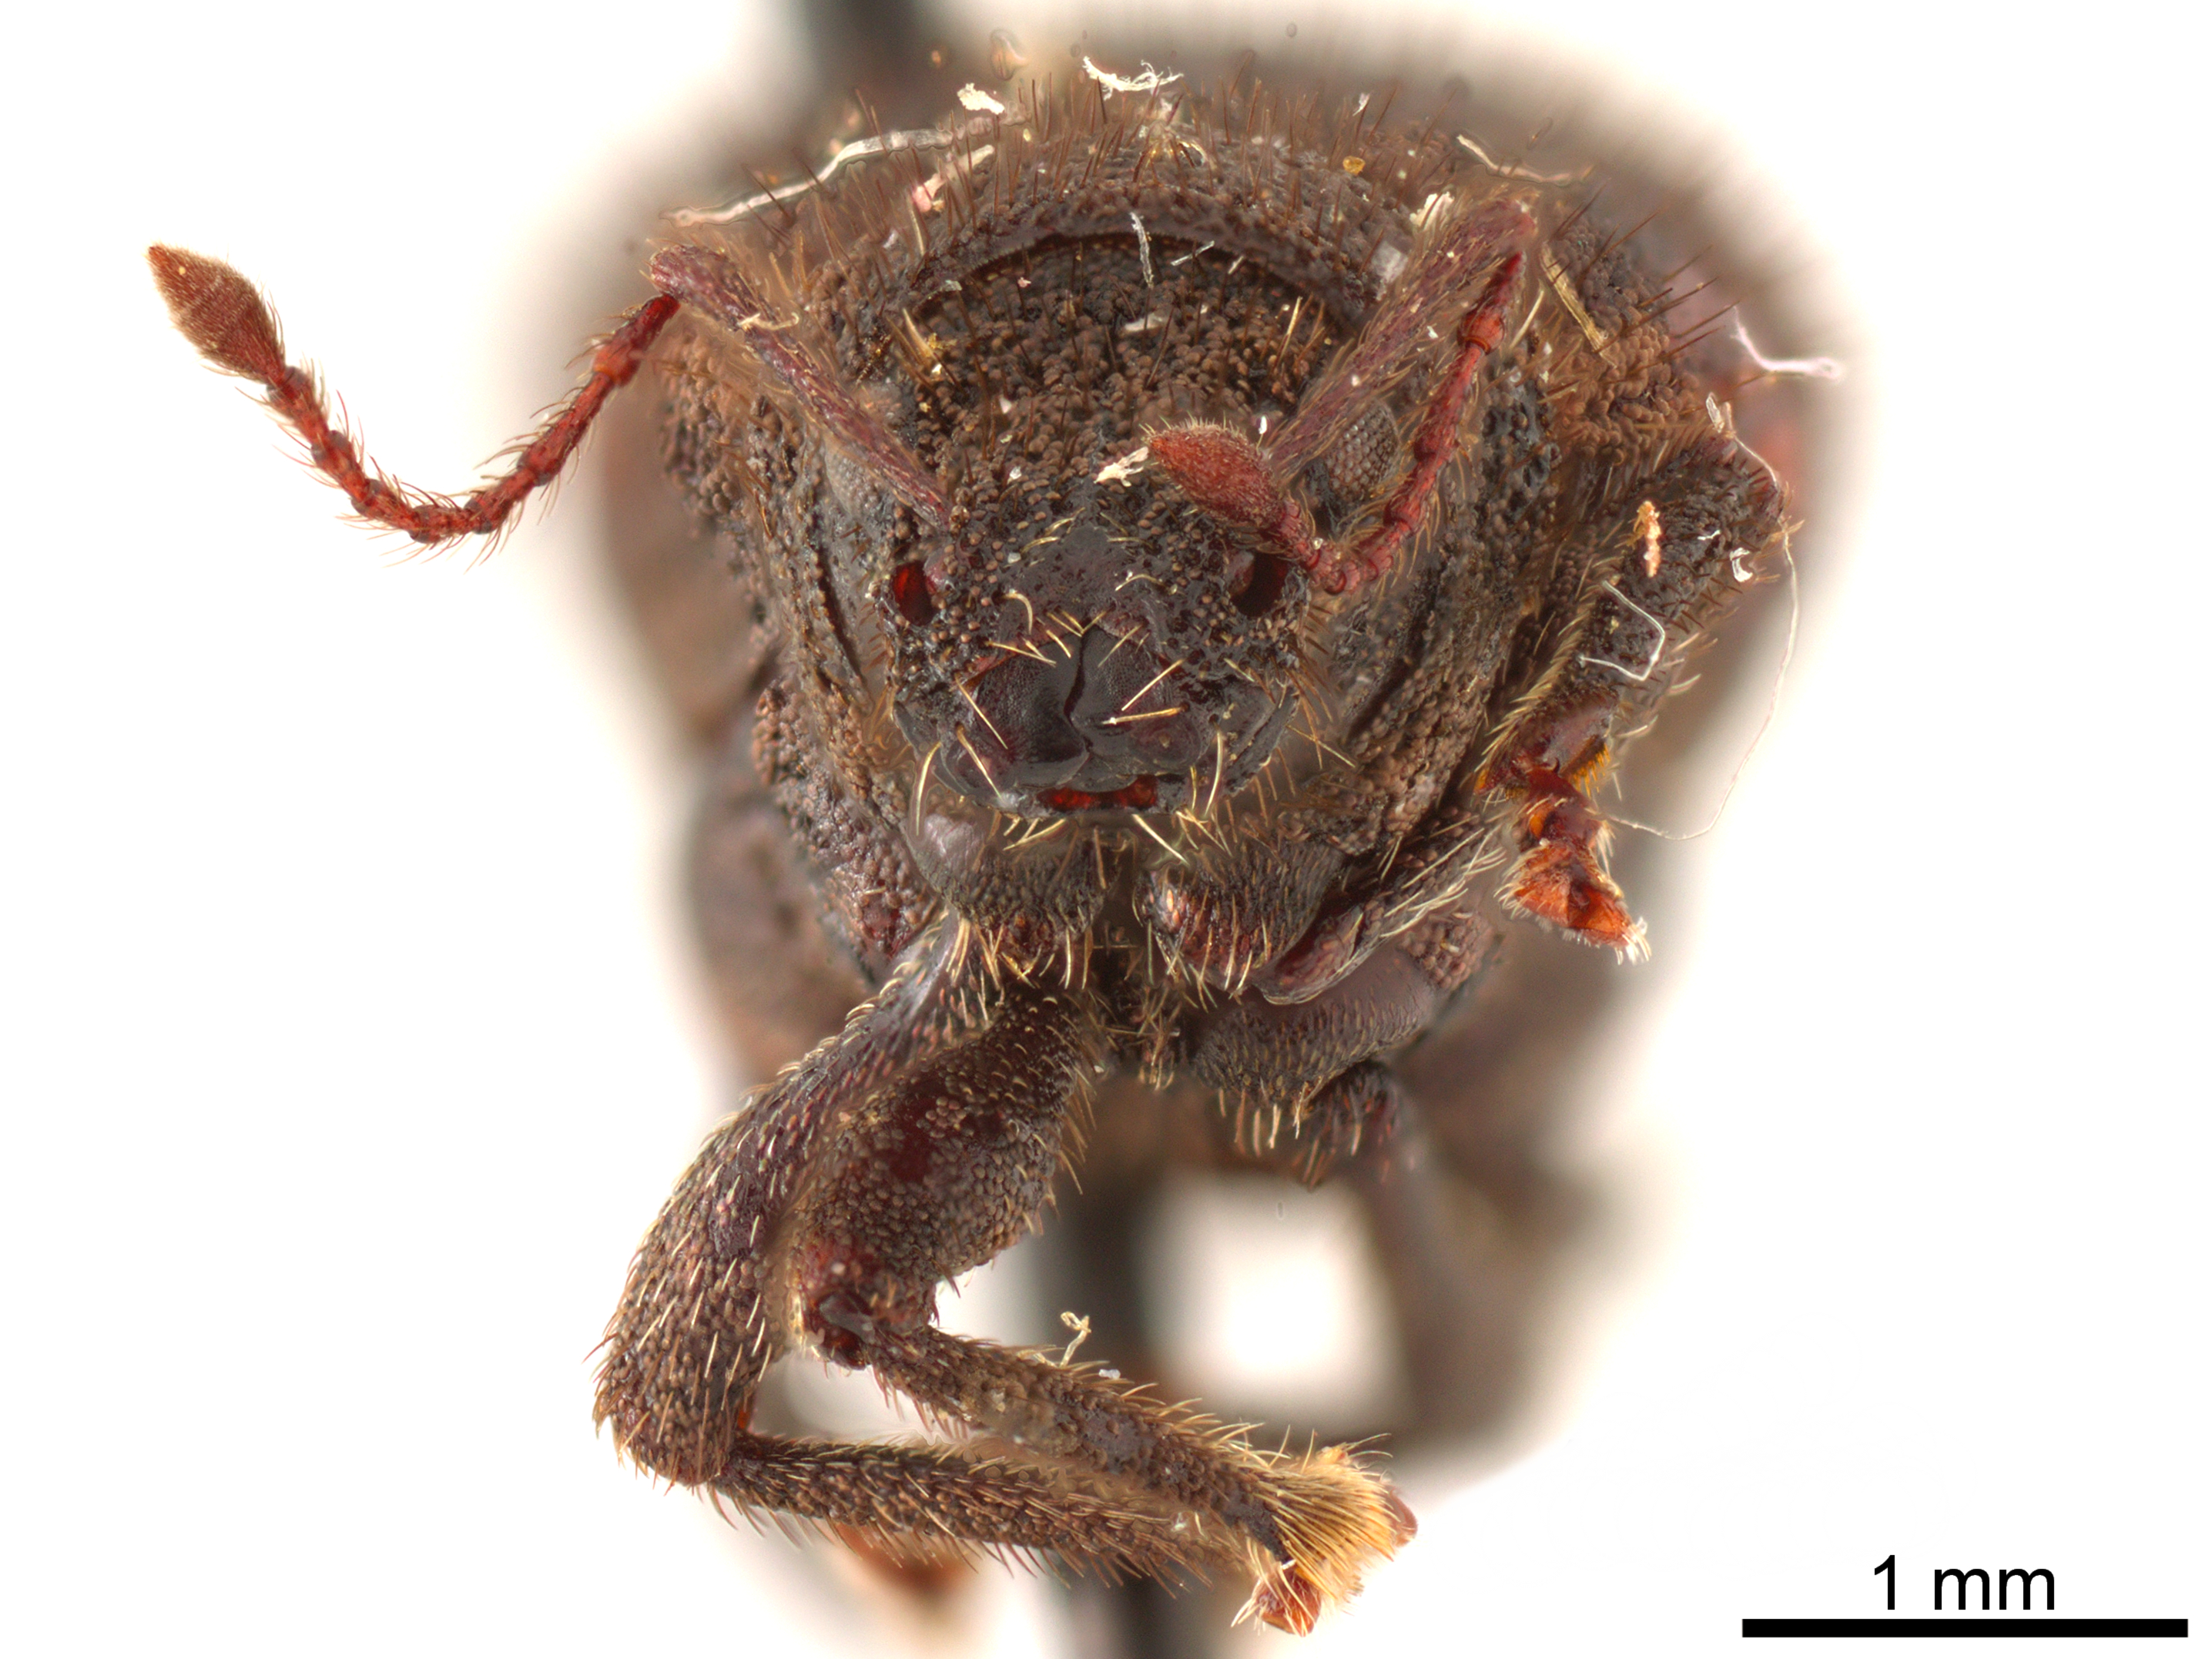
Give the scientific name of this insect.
Nemocestes longulus
